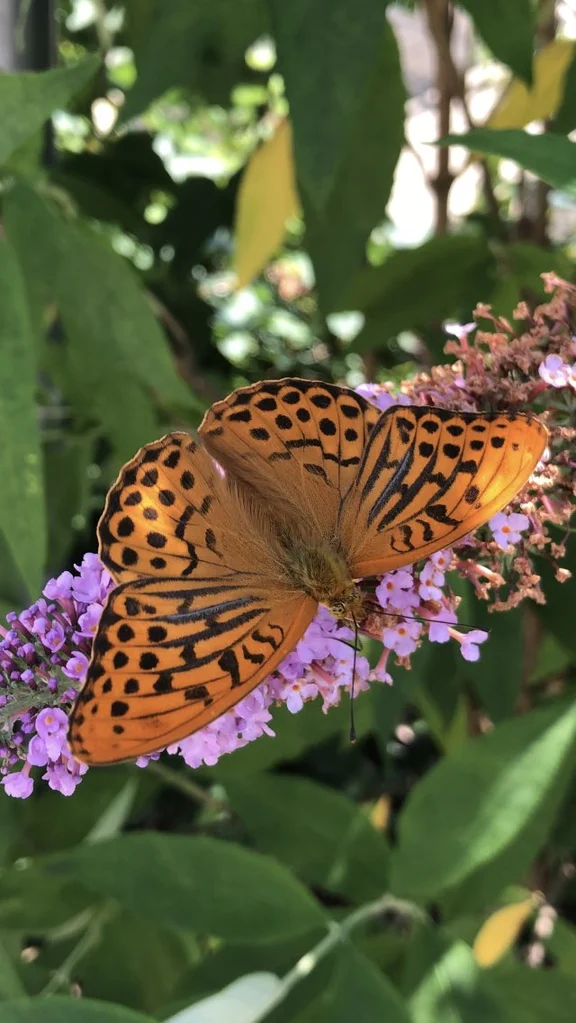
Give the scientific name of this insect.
Argynnis paphia
